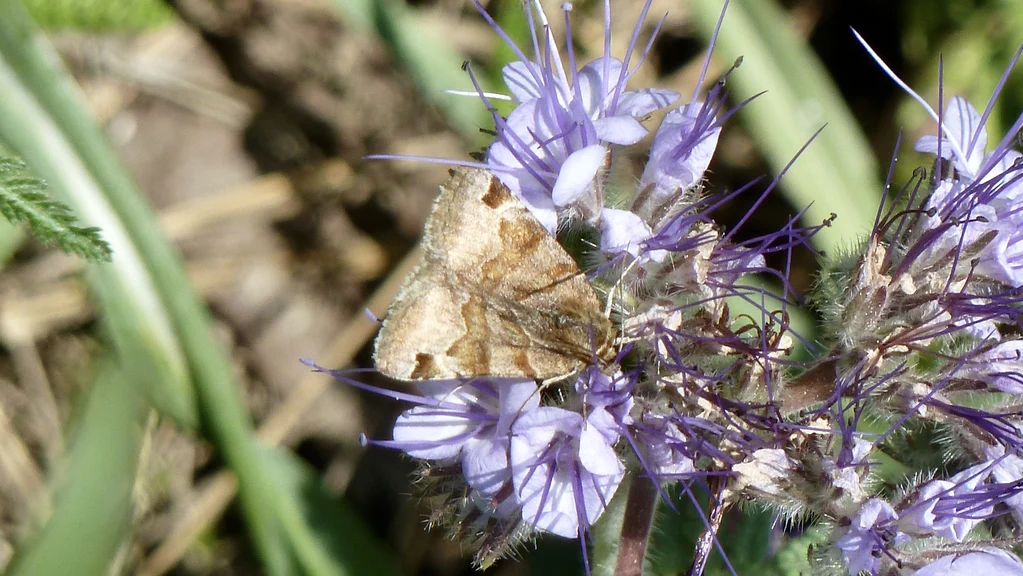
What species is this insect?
Euclidia glyphica
